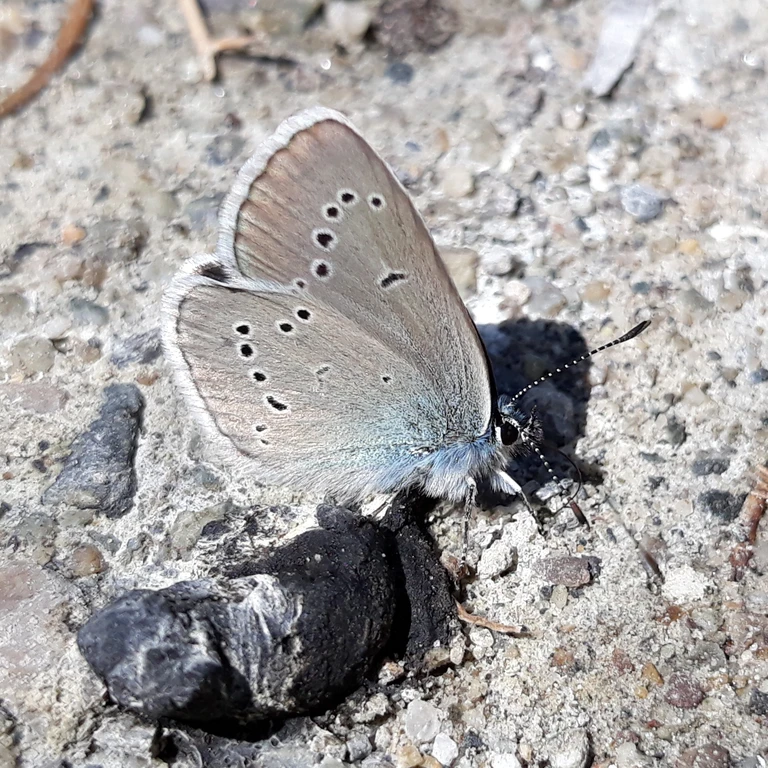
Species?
Cyaniris semiargus
